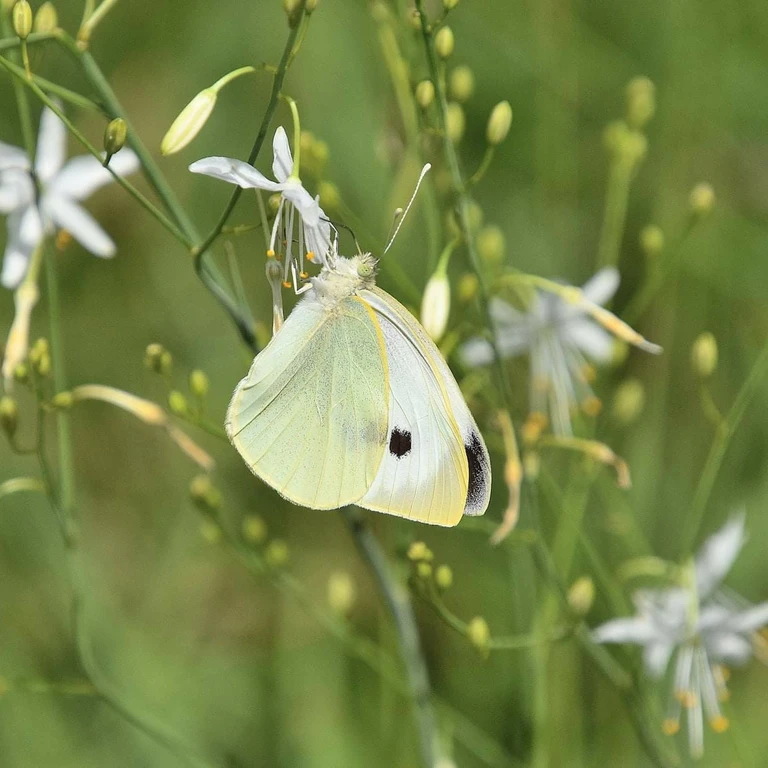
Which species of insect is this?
Pieris brassicae
